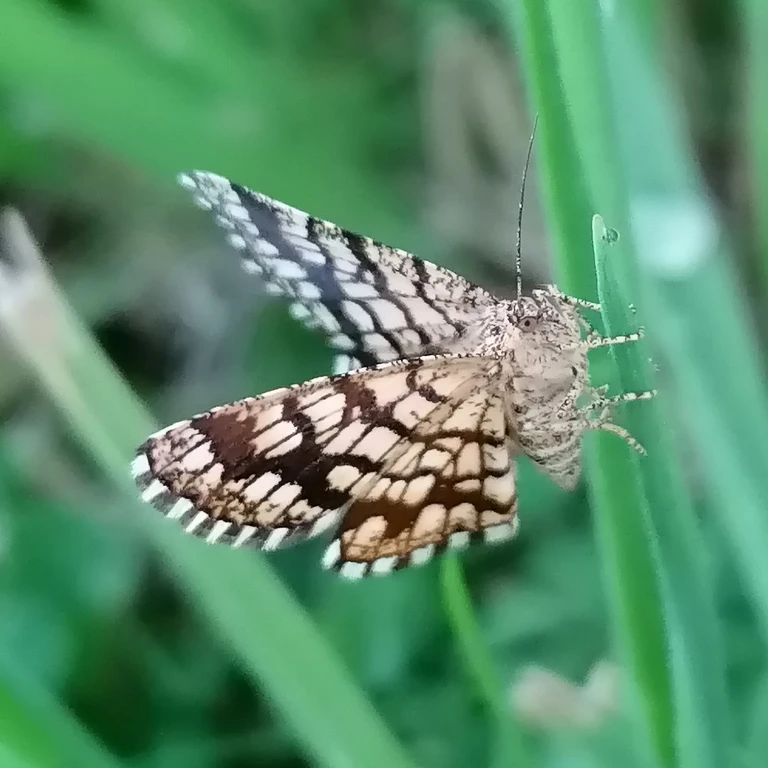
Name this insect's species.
Chiasmia clathrata
